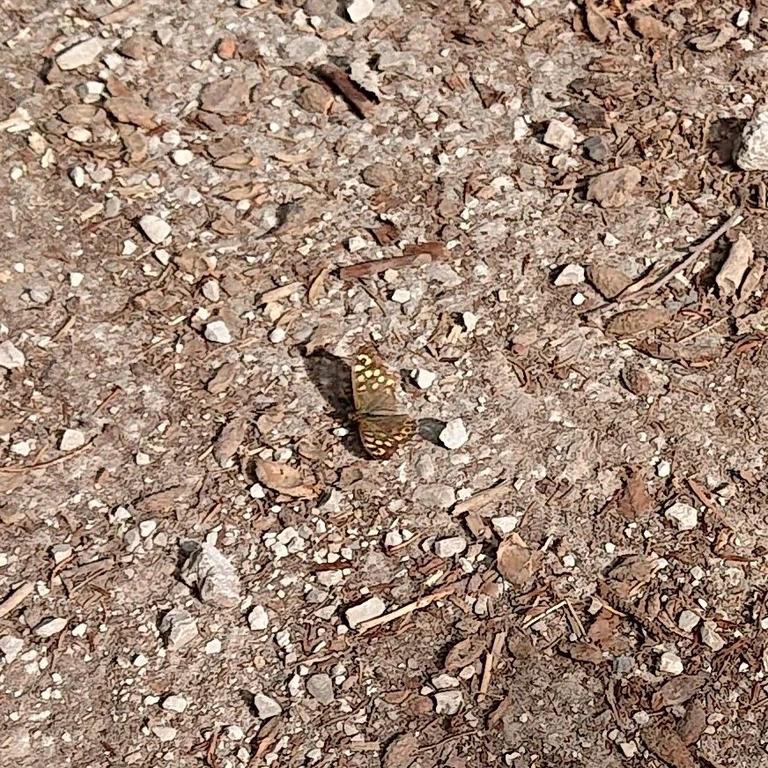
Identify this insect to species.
Pararge aegeria
